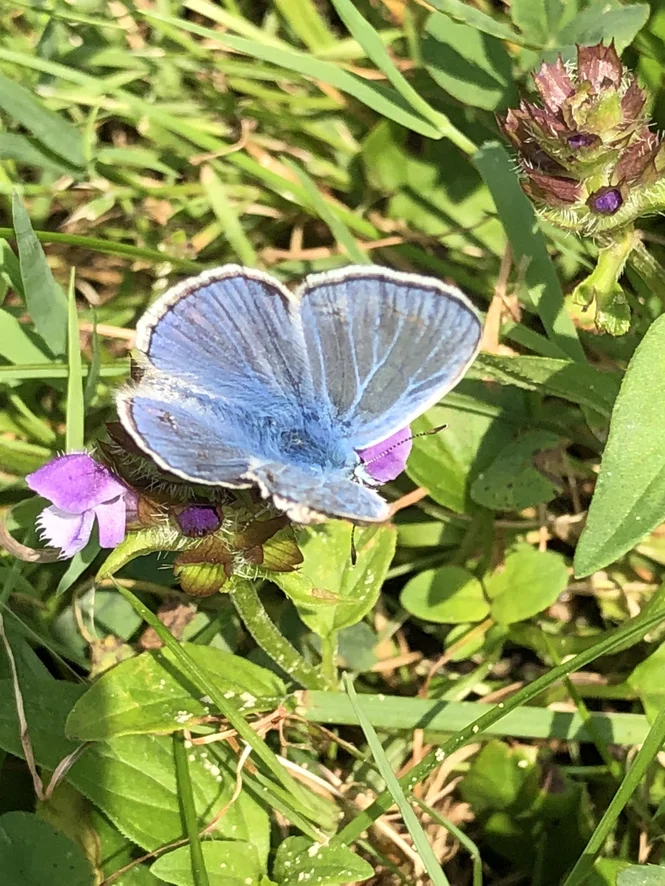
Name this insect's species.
Polyommatus icarus
